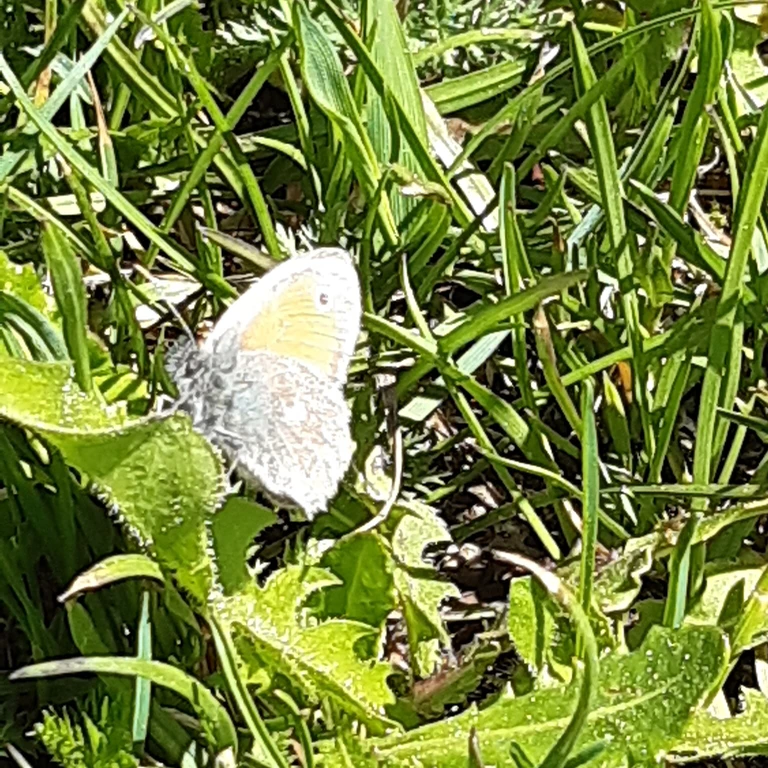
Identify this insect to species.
Coenonympha pamphilus
